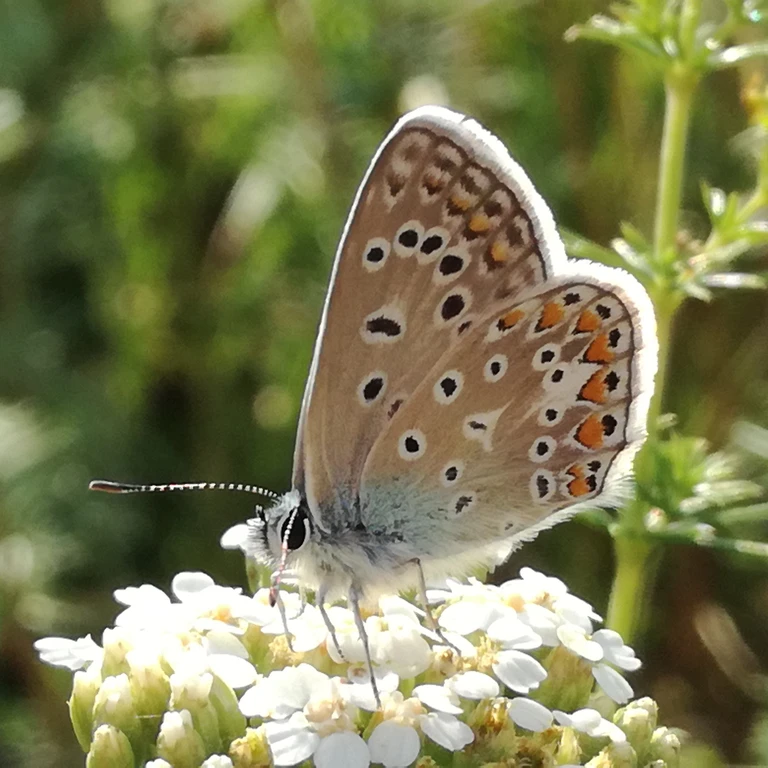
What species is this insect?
Polyommatus icarus
